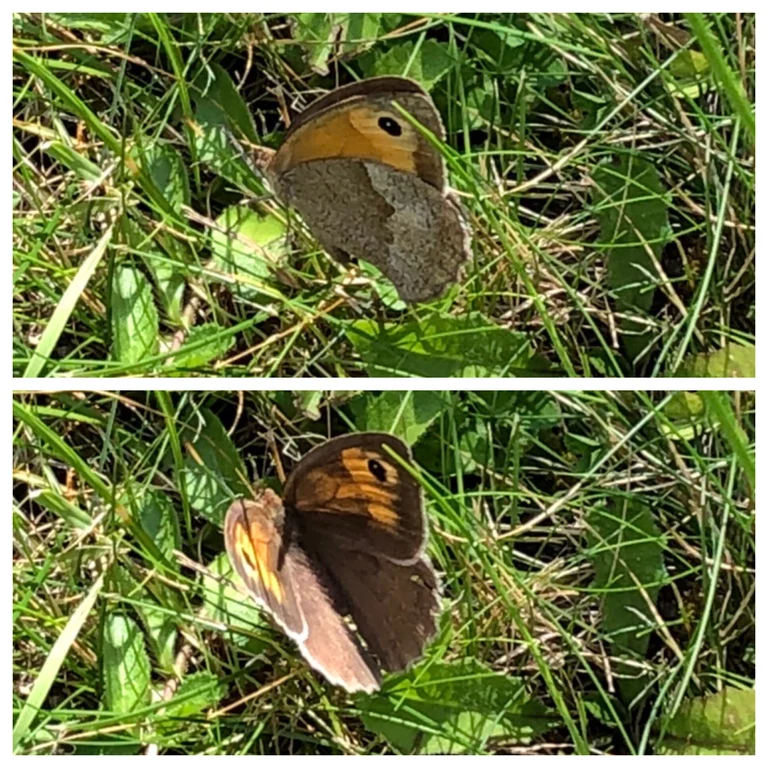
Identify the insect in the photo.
Maniola jurtina
